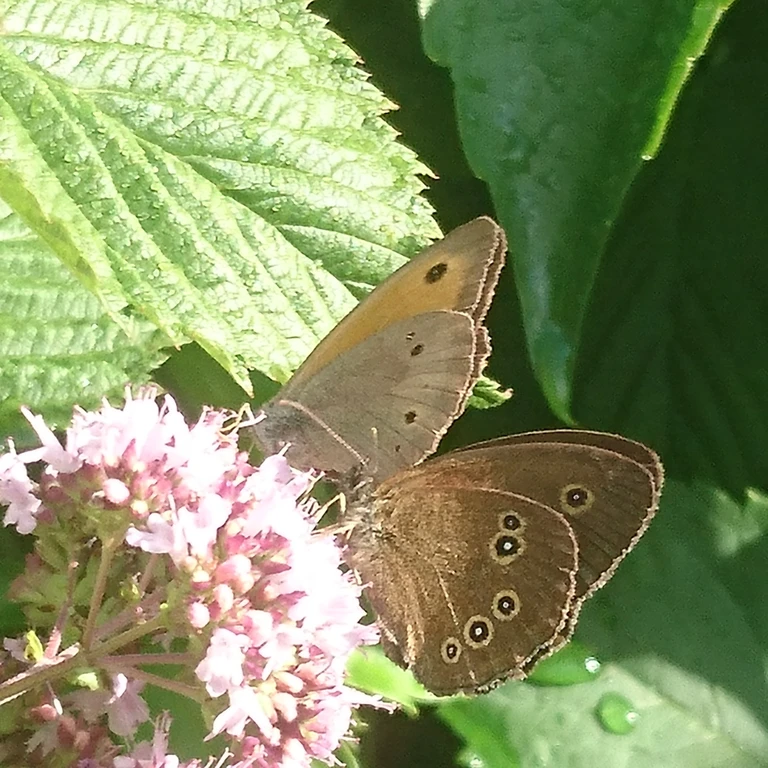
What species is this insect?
Maniola jurtina
